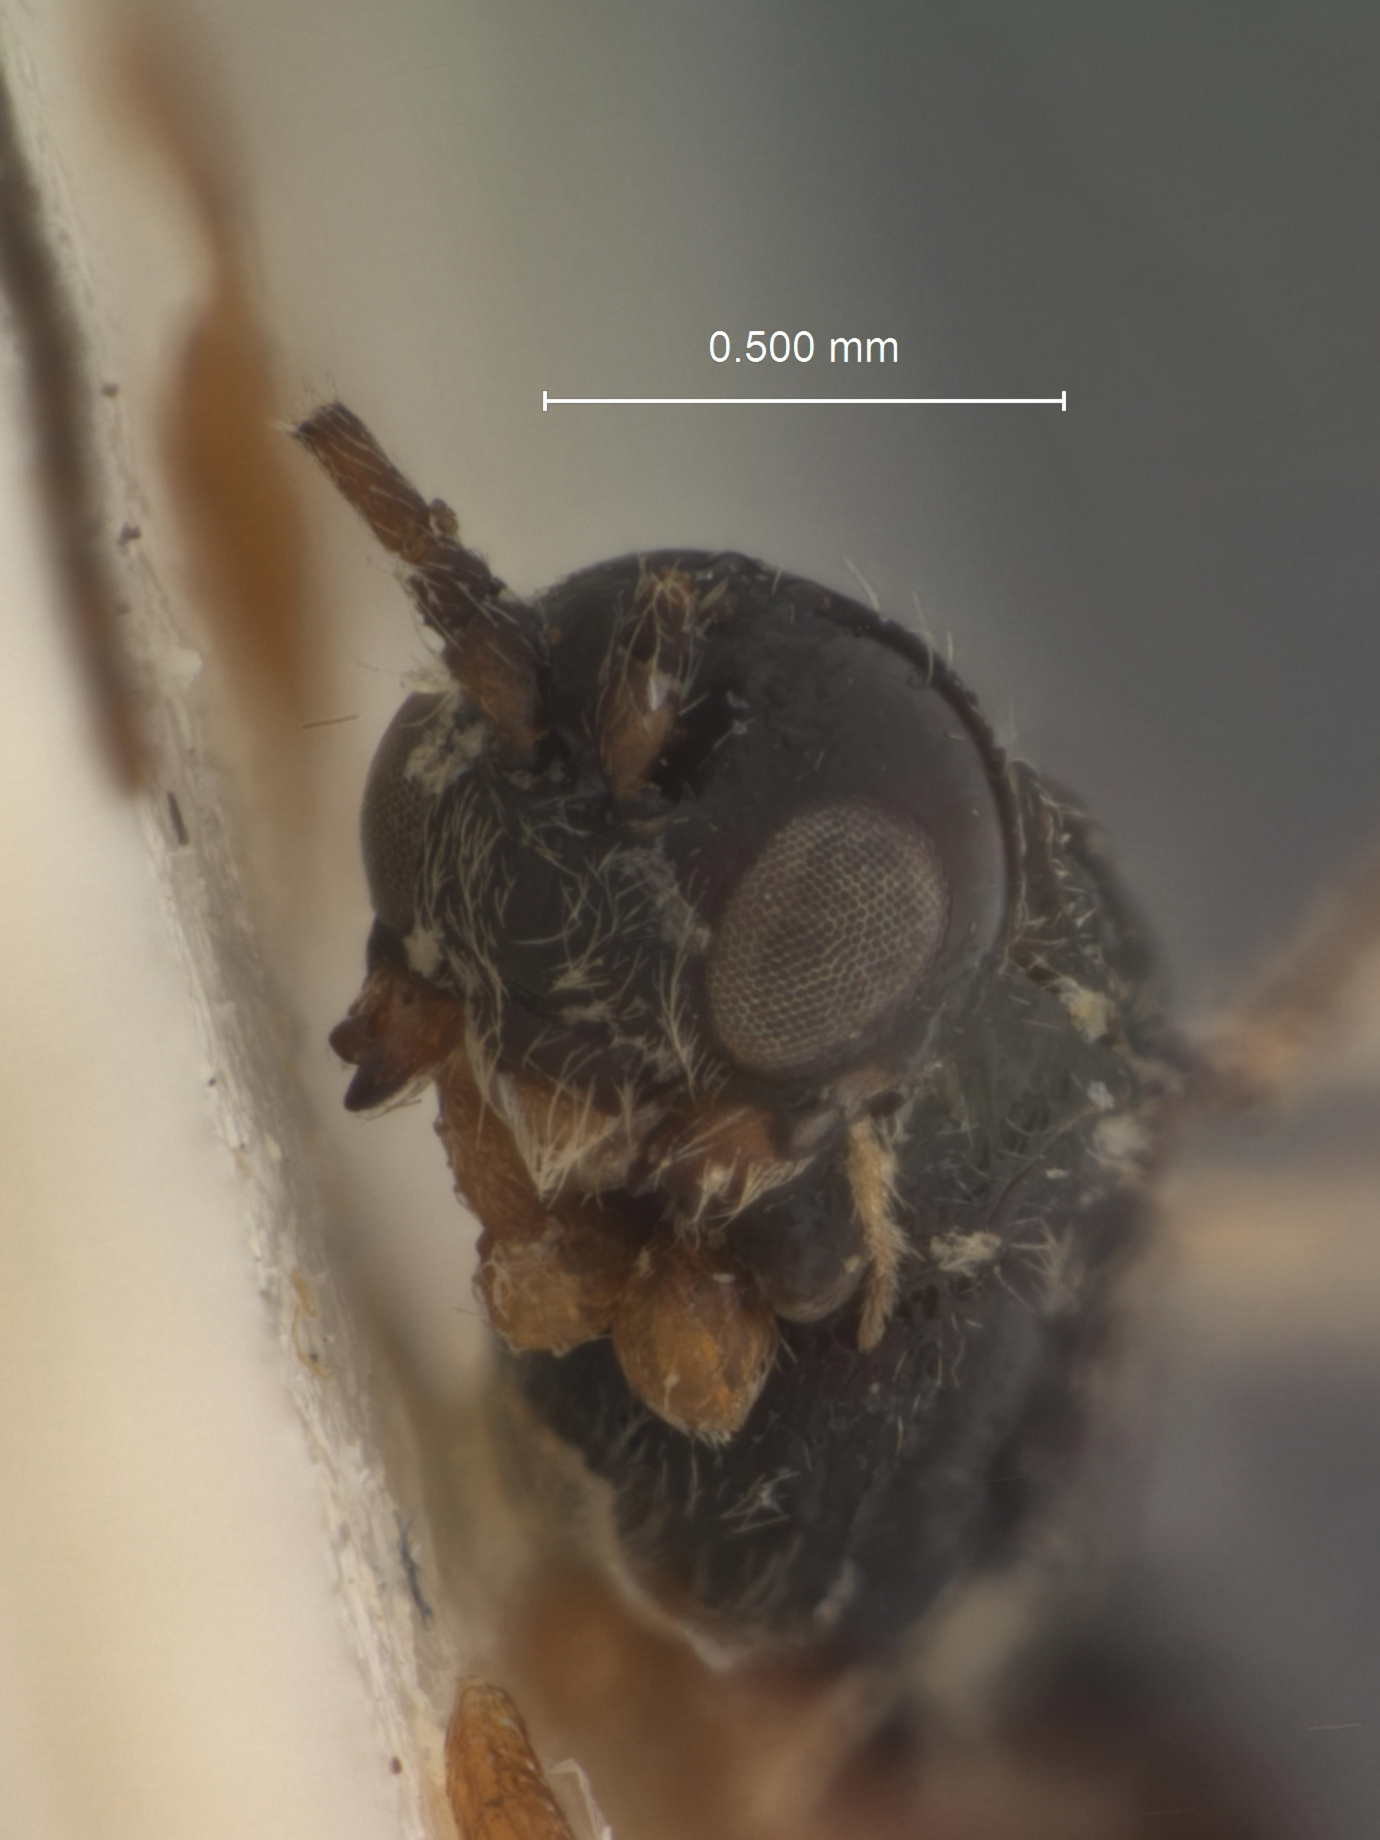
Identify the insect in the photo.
Dacnusa crassipes
